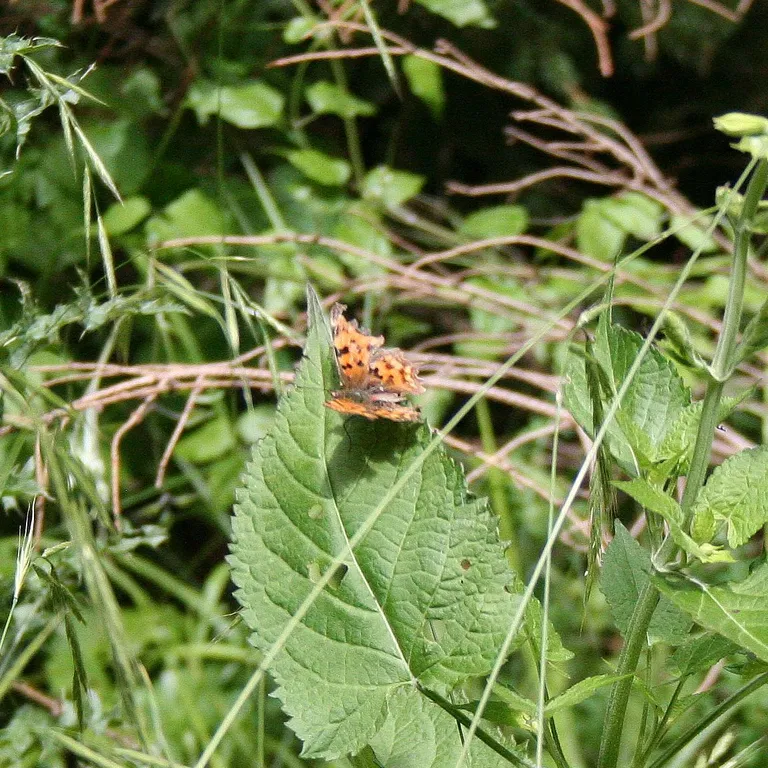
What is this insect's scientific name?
Polygonia c-album
